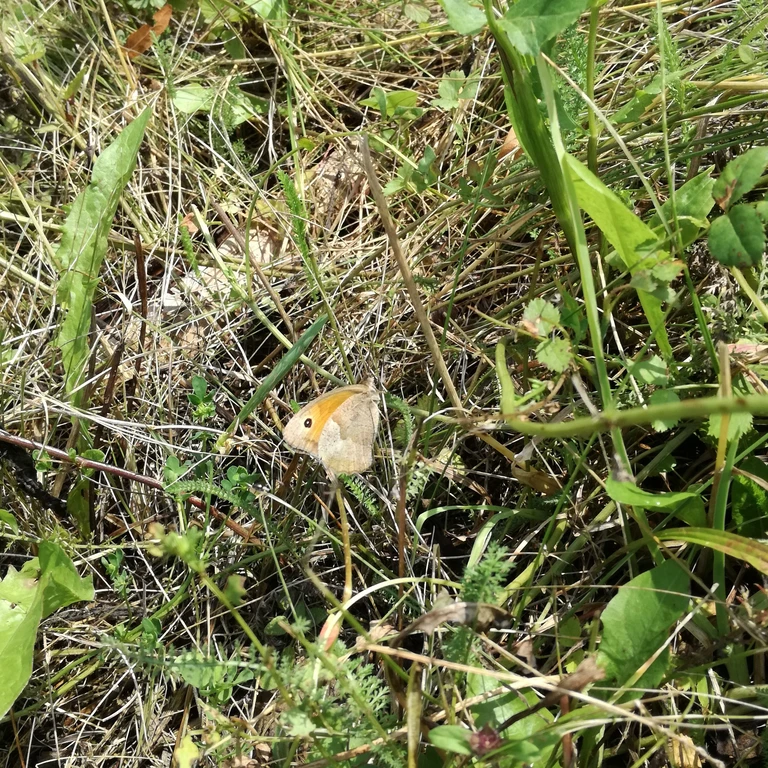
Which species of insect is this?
Maniola jurtina
